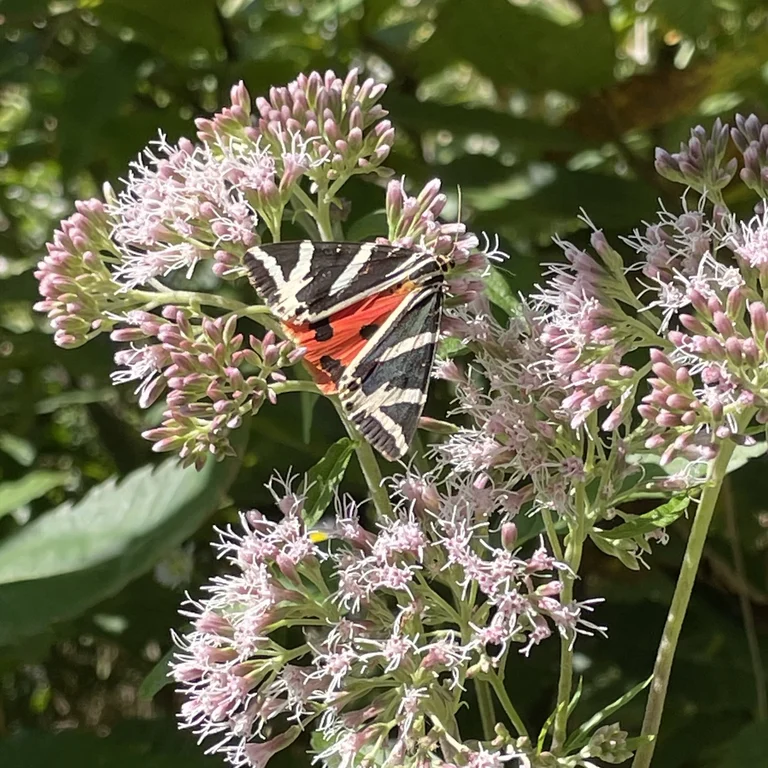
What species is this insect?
Euplagia quadripunctaria
